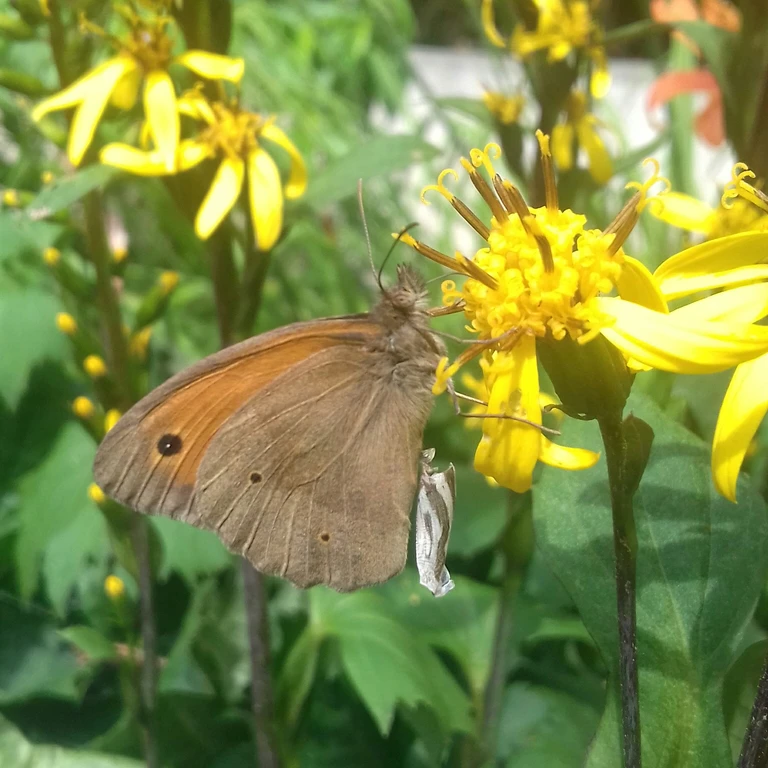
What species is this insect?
Maniola jurtina
